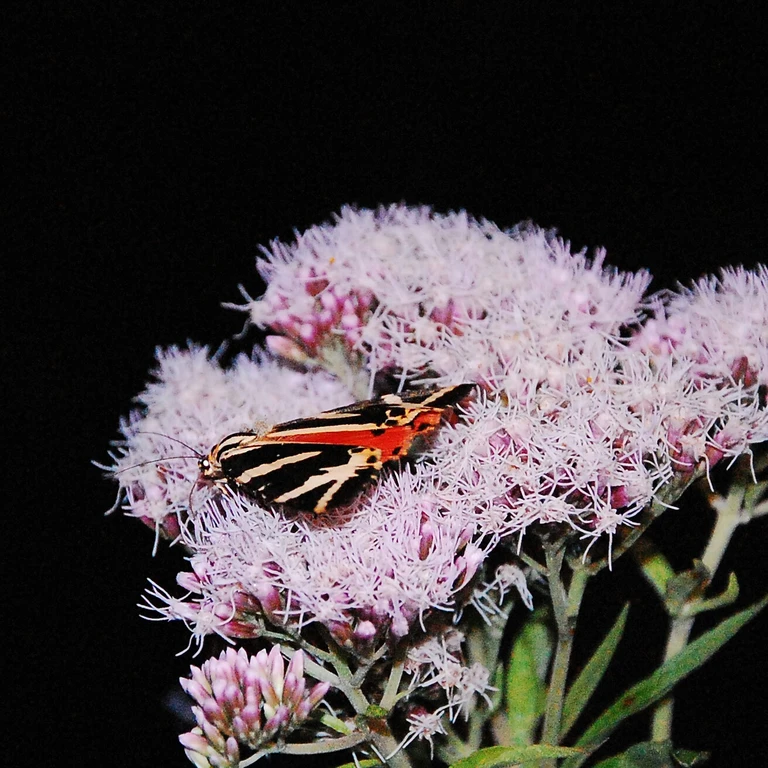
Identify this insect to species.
Euplagia quadripunctaria
